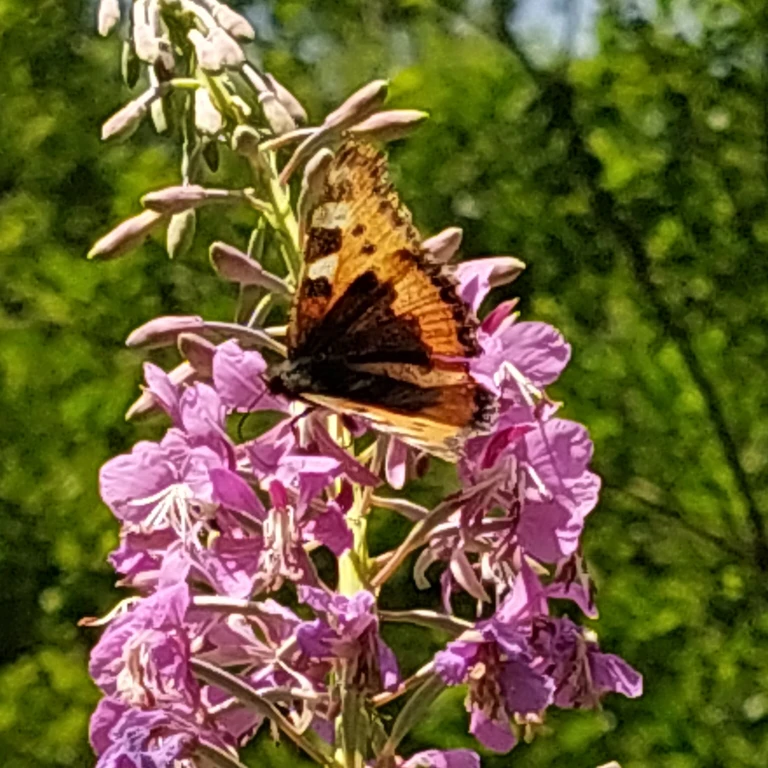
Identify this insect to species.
Aglais urticae
